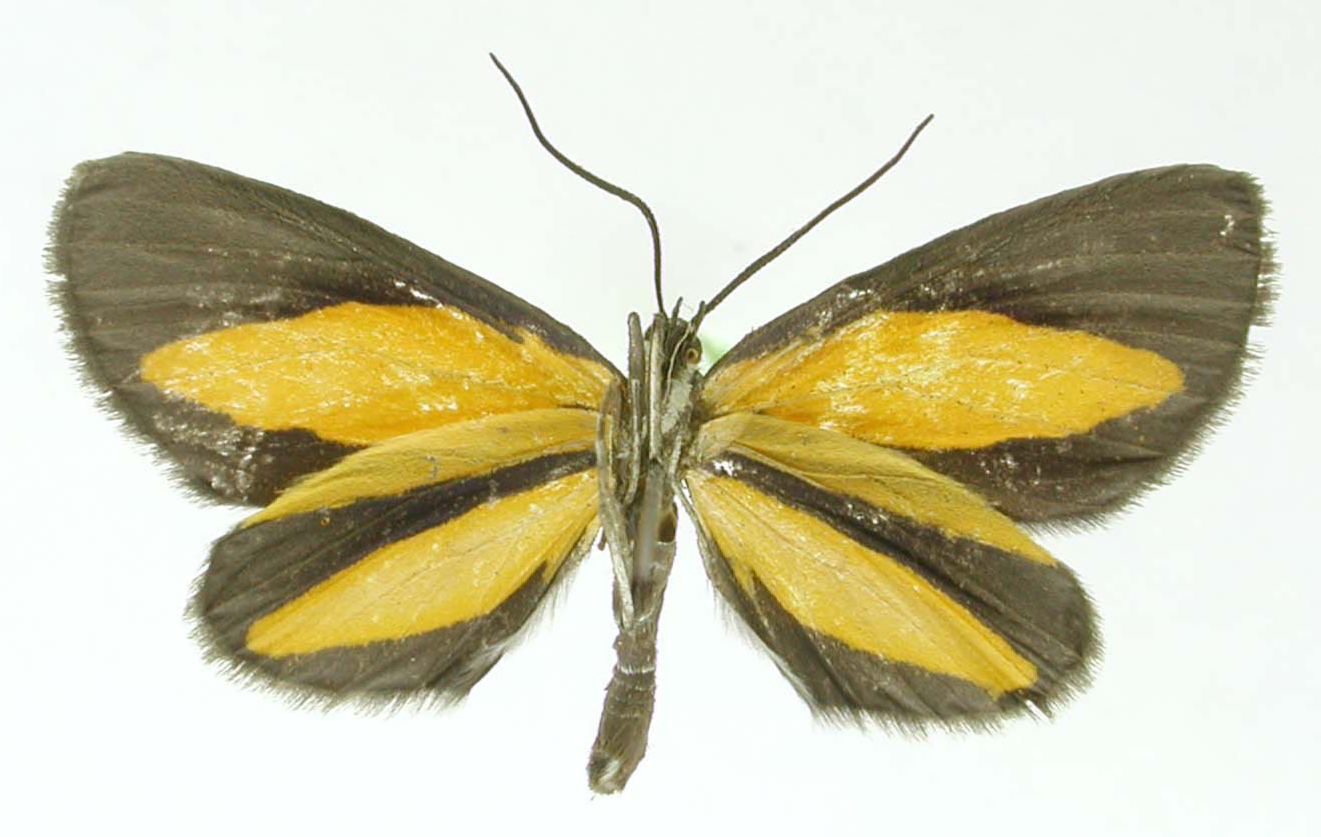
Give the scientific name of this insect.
Anemplocia scalpellata
